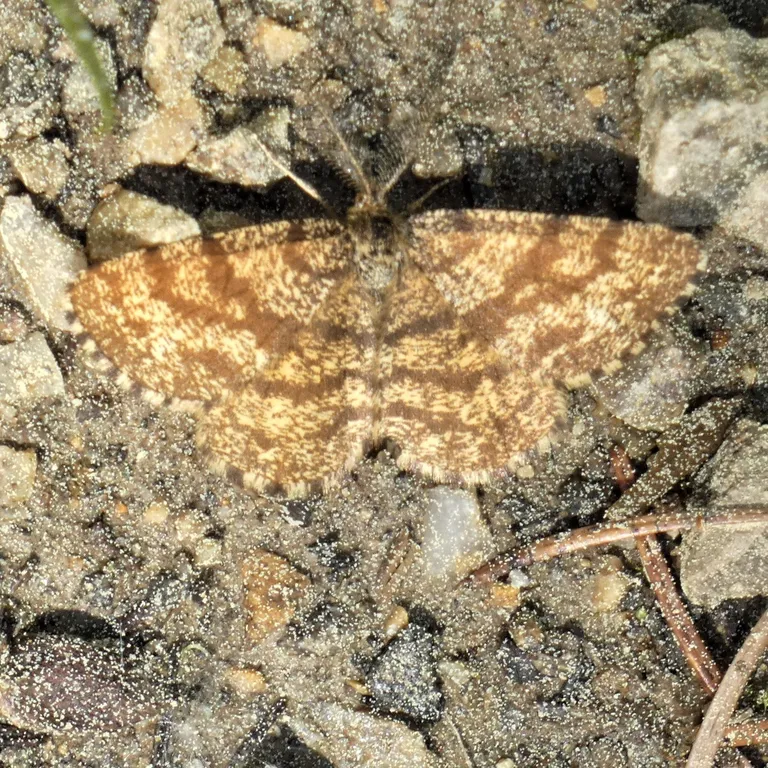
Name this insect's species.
Ematurga atomaria
